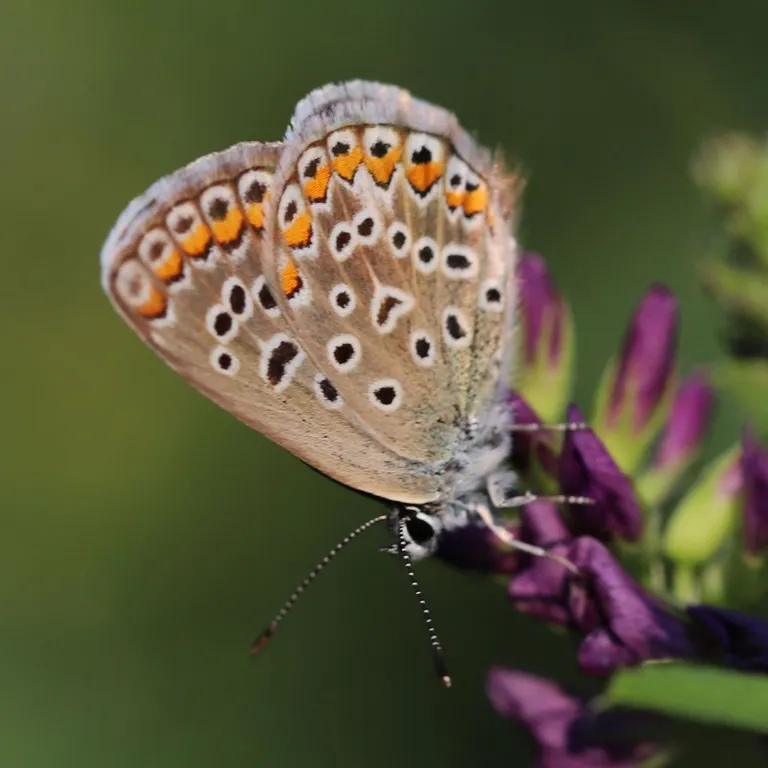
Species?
Polyommatus icarus
